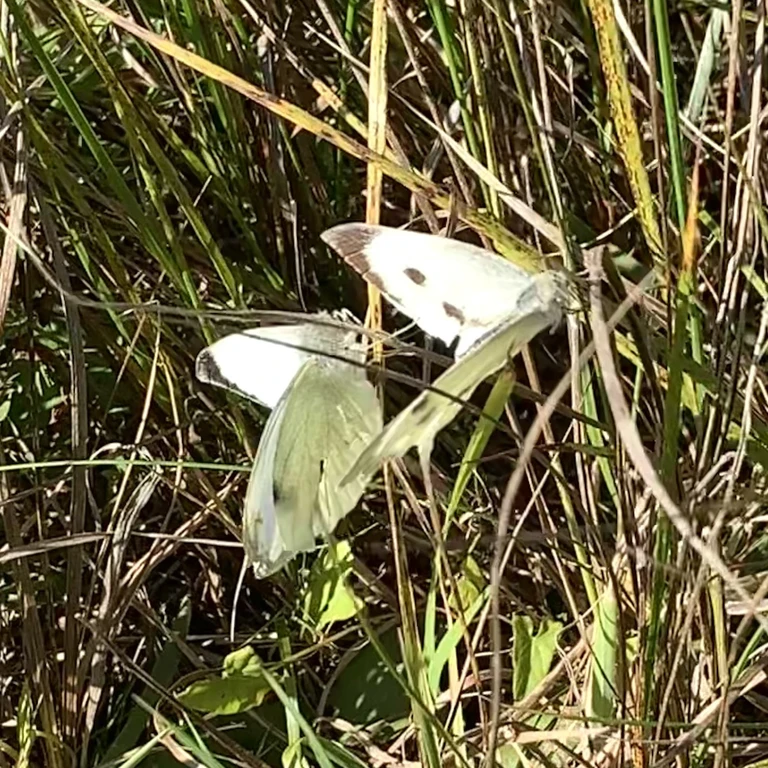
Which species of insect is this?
Pieris brassicae
